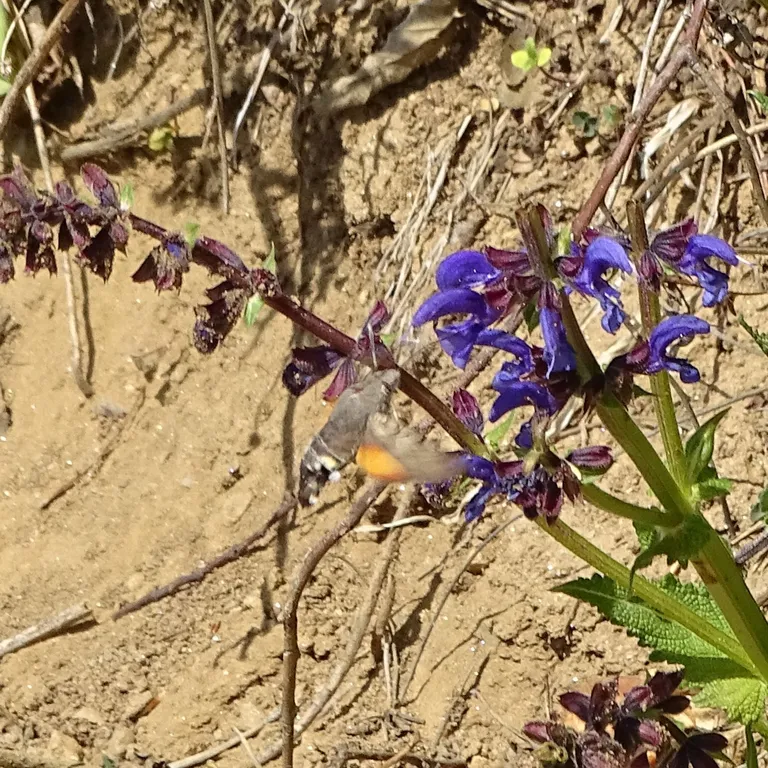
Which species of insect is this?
Macroglossum stellatarum
